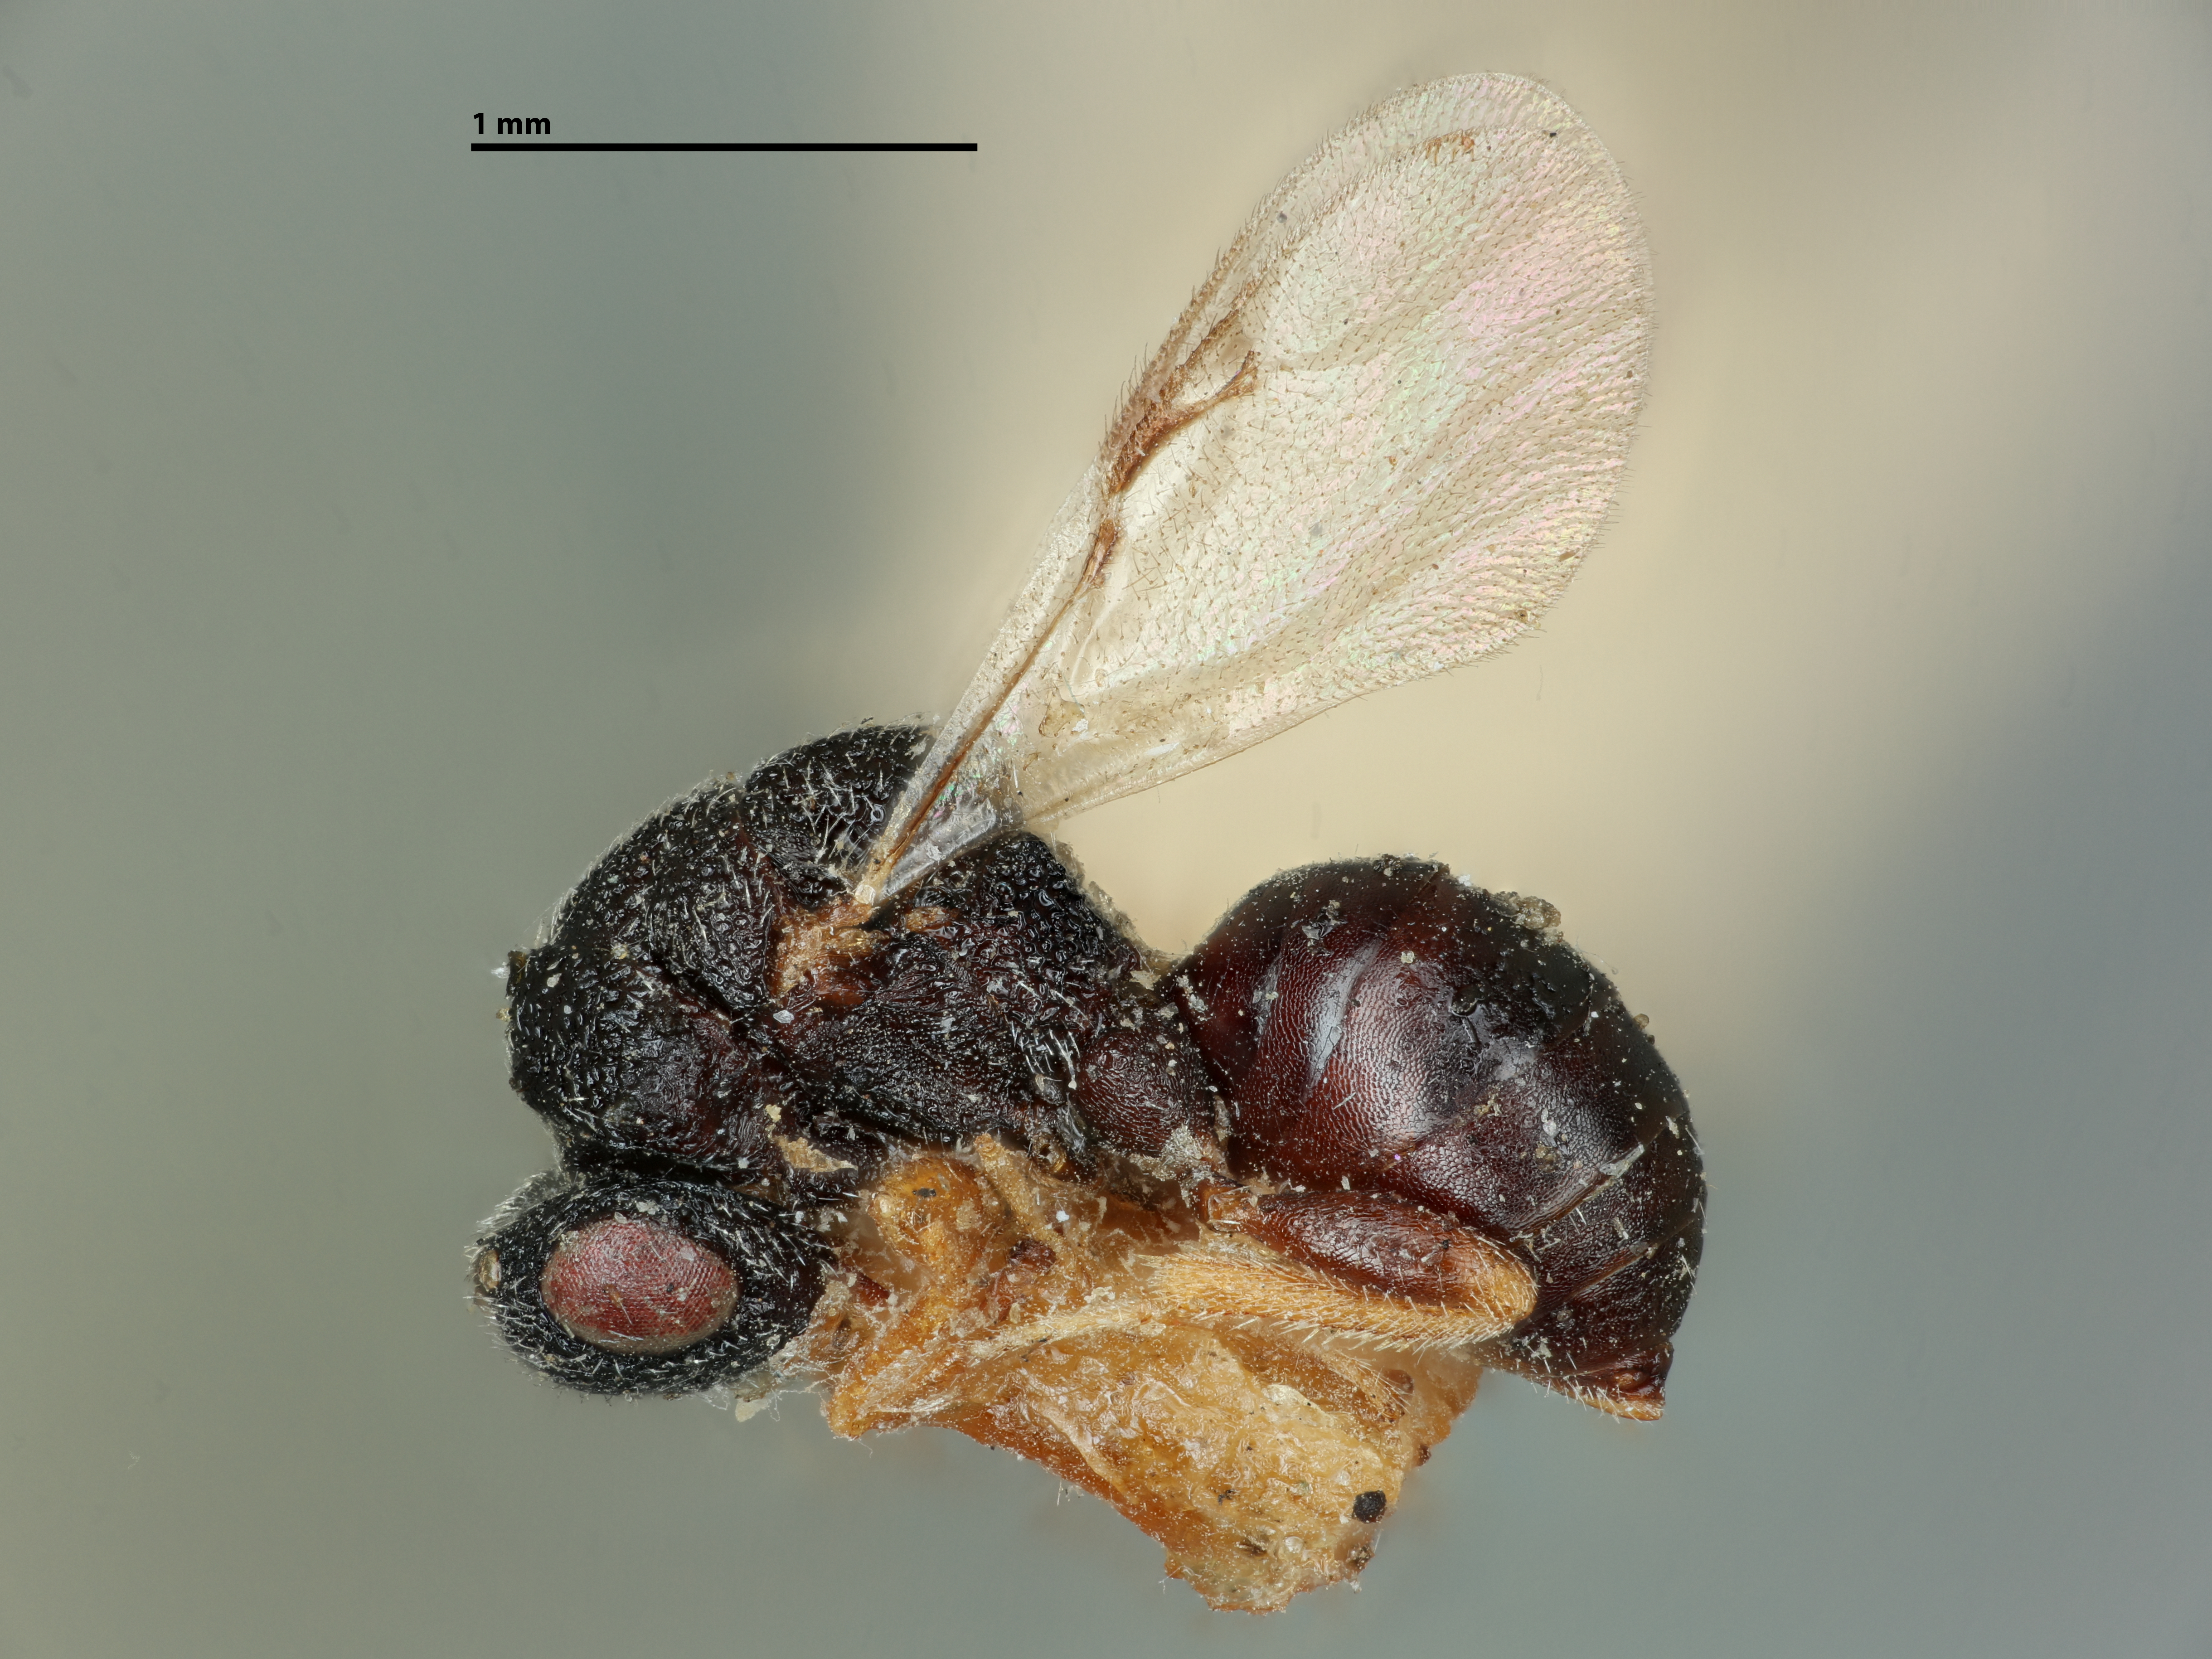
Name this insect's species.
Eurytoma sculpta
